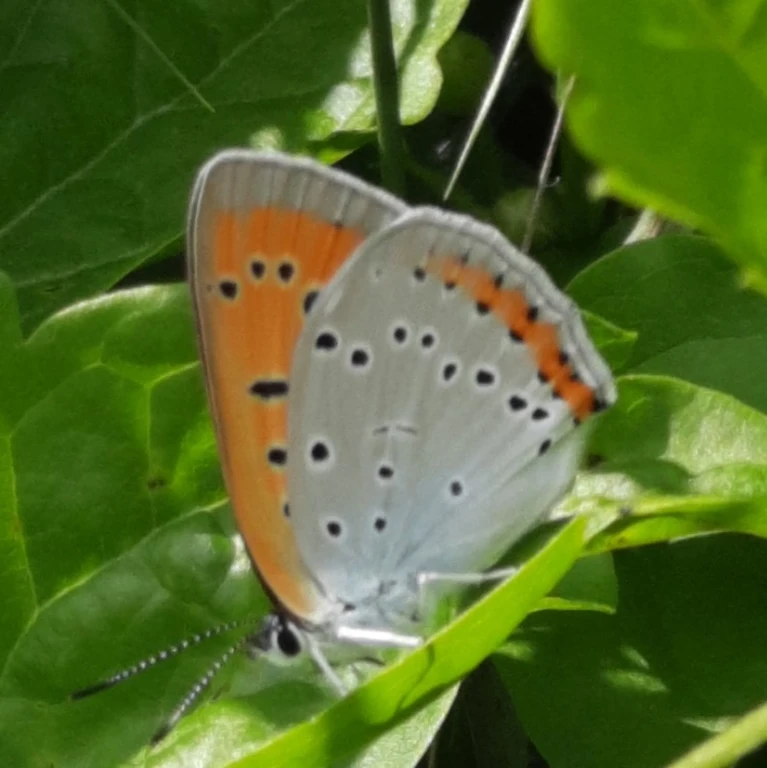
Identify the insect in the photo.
Lycaena dispar
